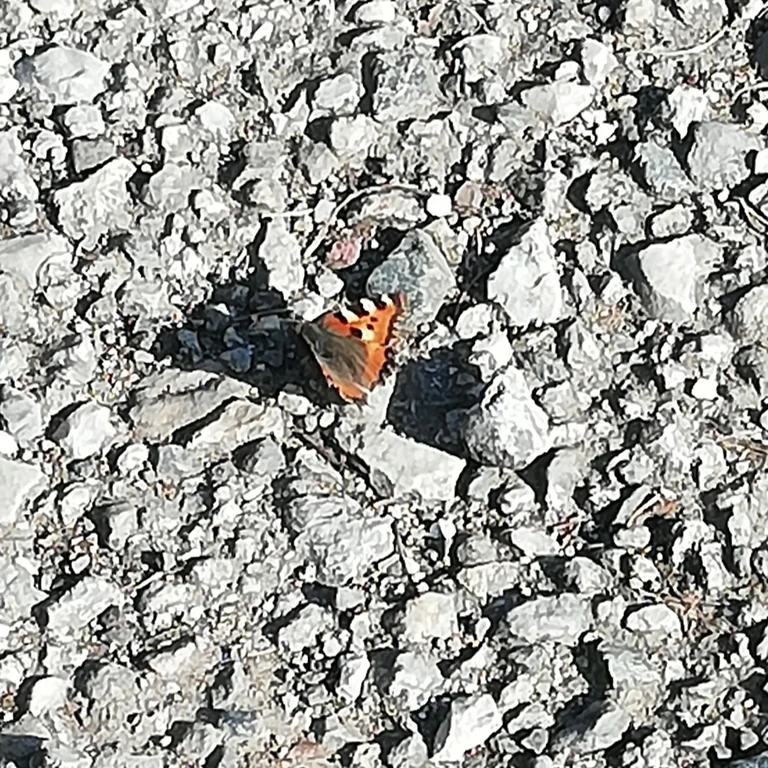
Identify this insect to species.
Aglais urticae
